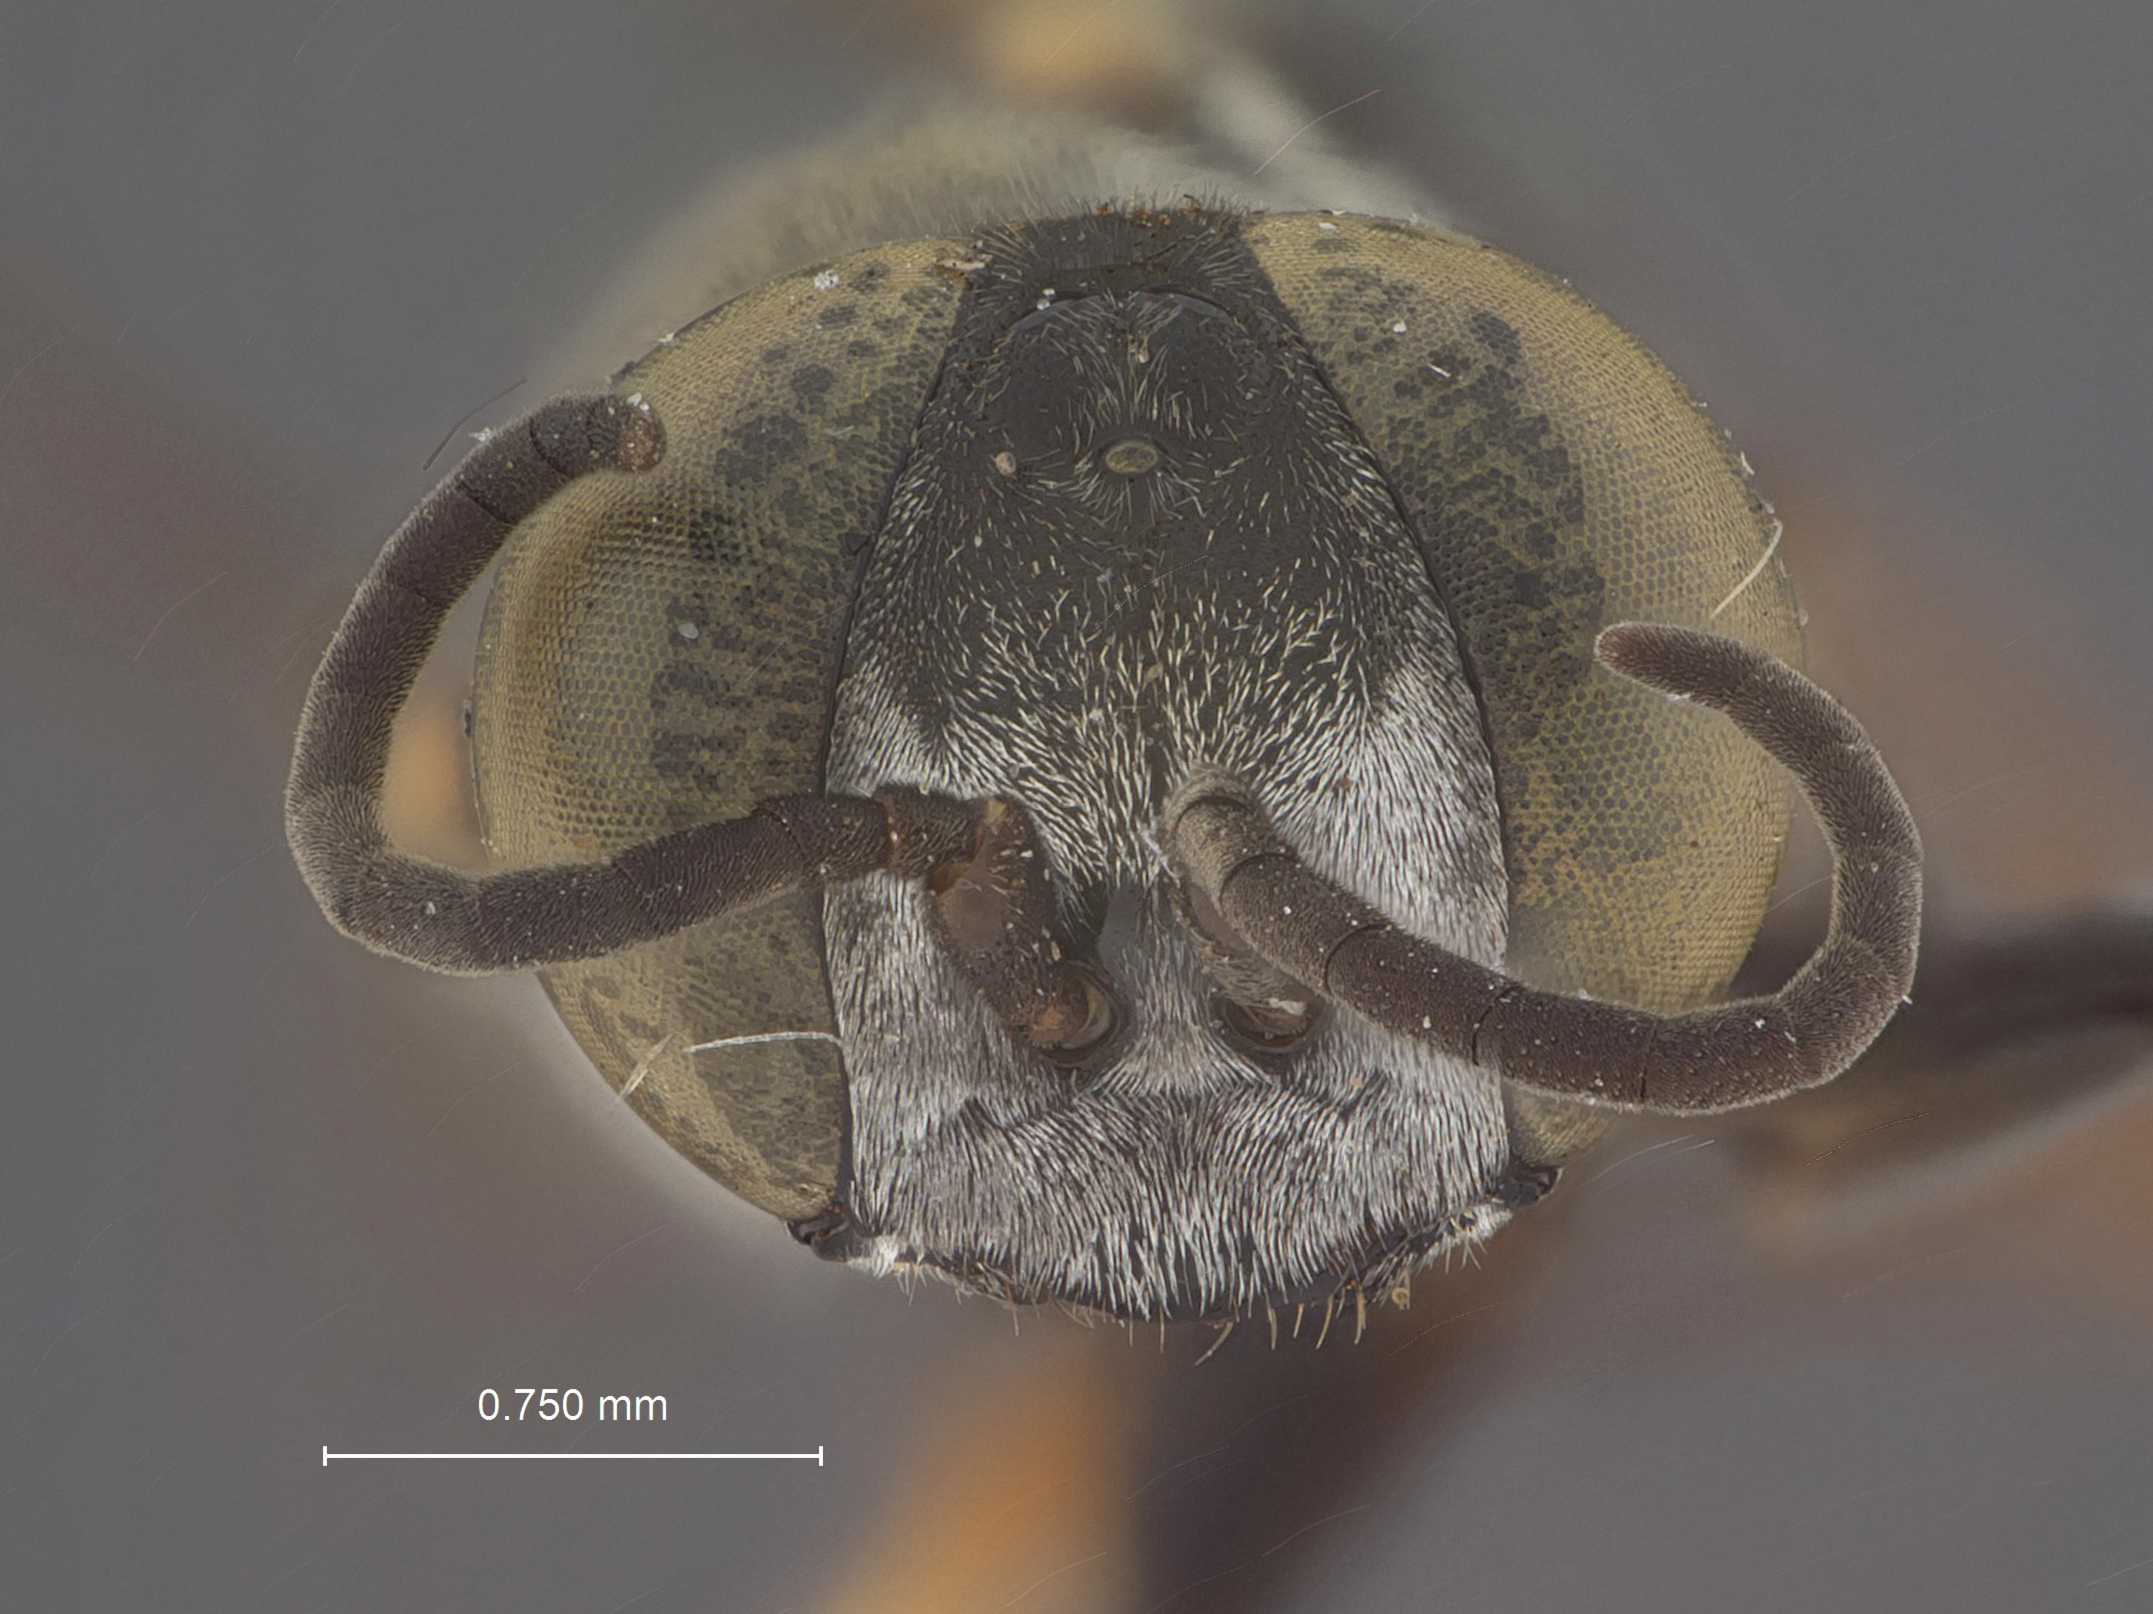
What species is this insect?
Tachysphex utina
